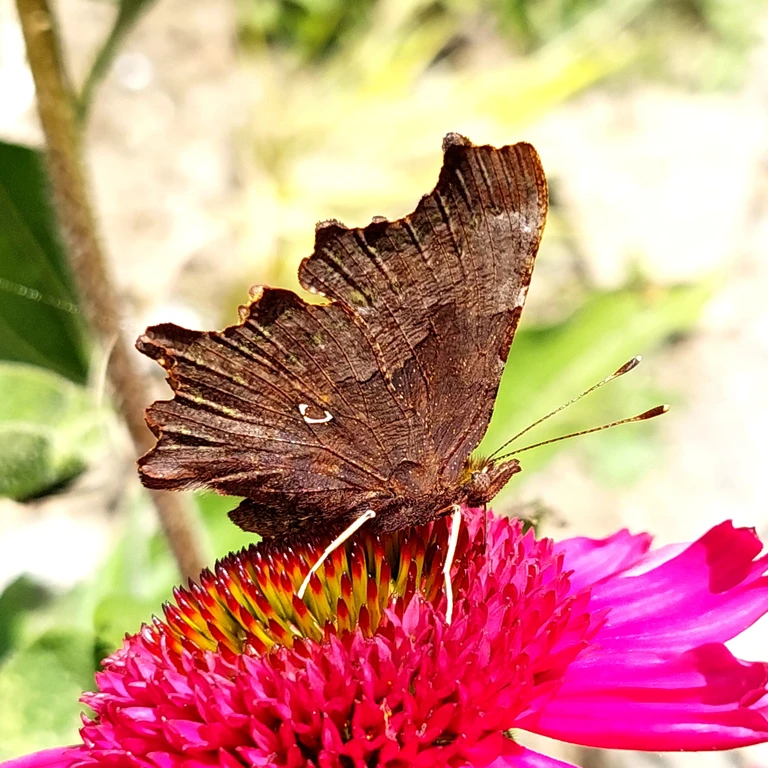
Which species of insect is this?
Polygonia c-album
